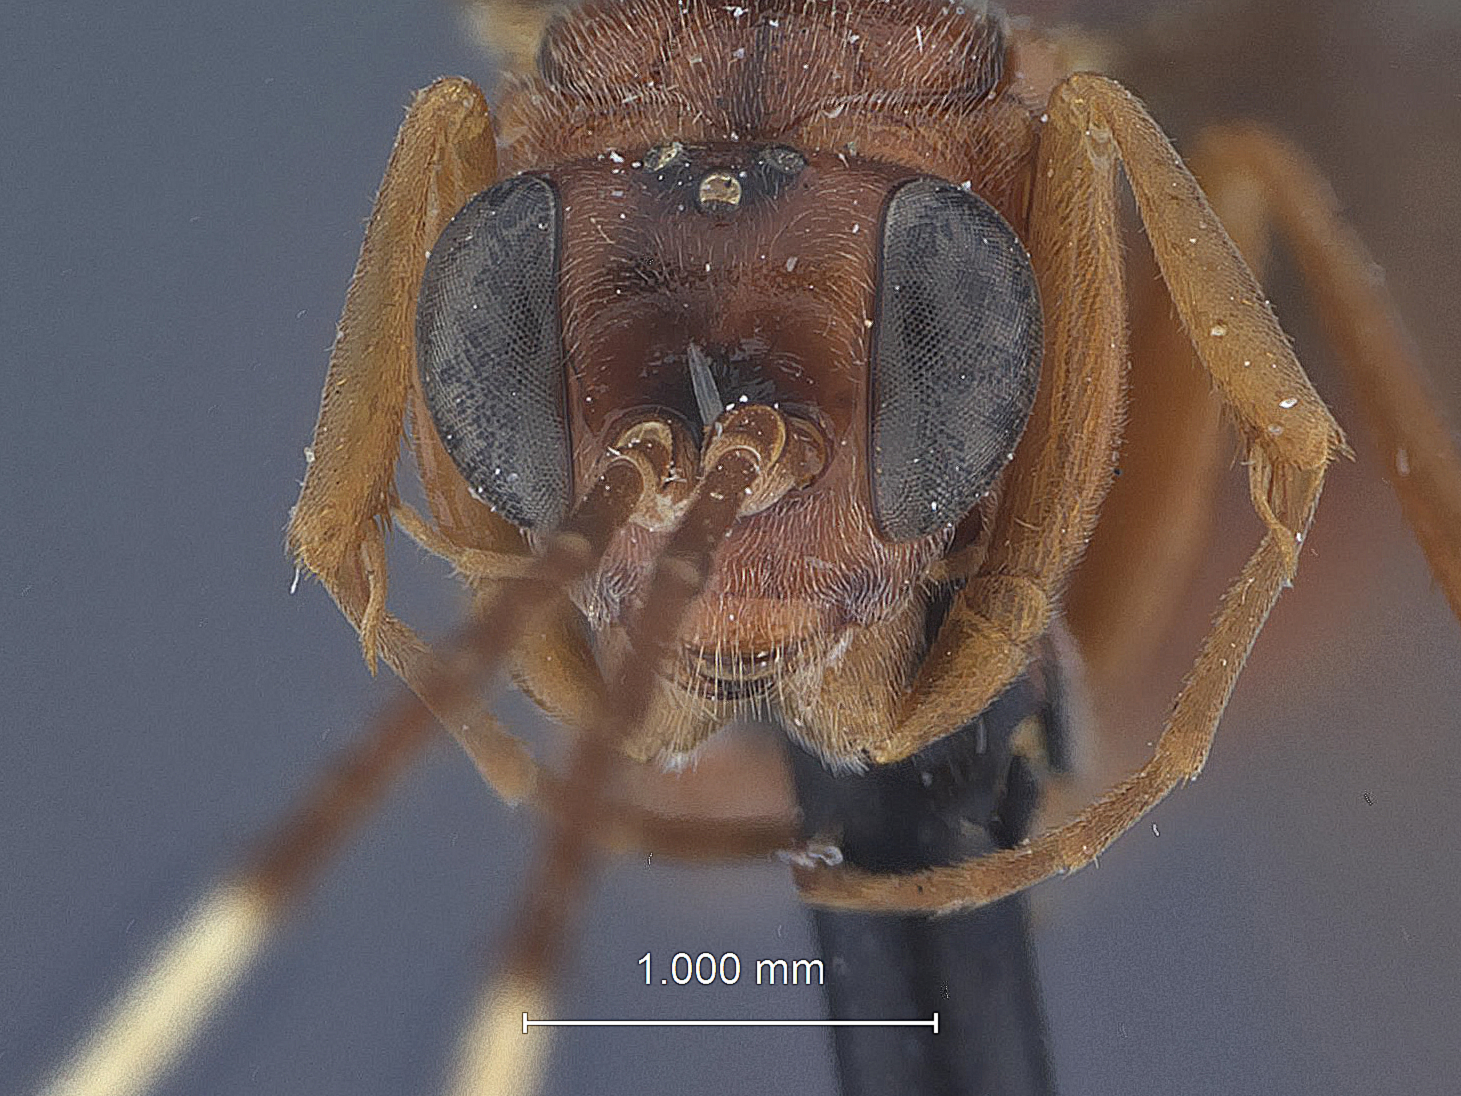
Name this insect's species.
Diapetimorpha rugosa
